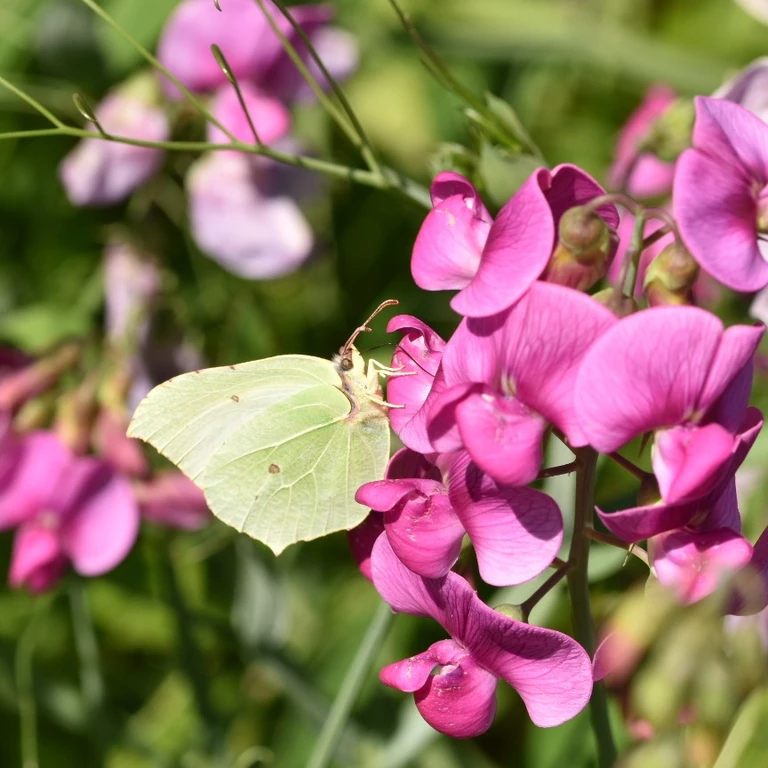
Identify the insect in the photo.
Gonepteryx rhamni
